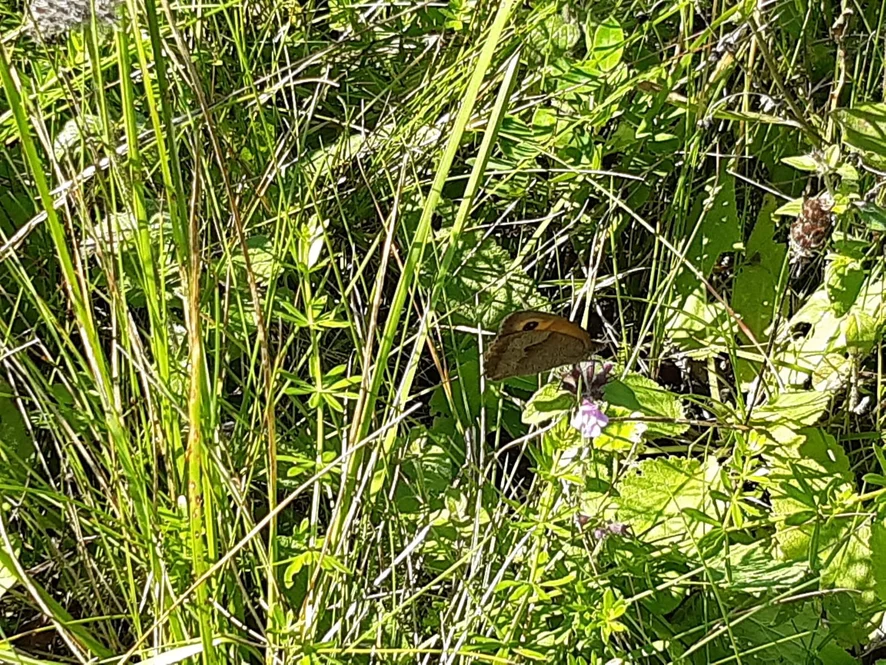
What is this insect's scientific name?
Maniola jurtina
